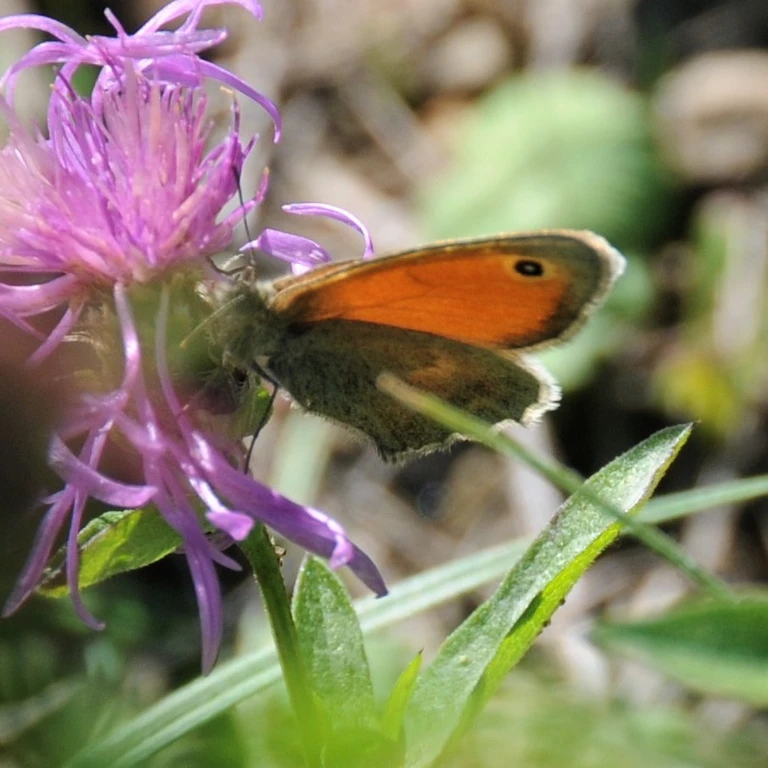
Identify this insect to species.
Coenonympha pamphilus
